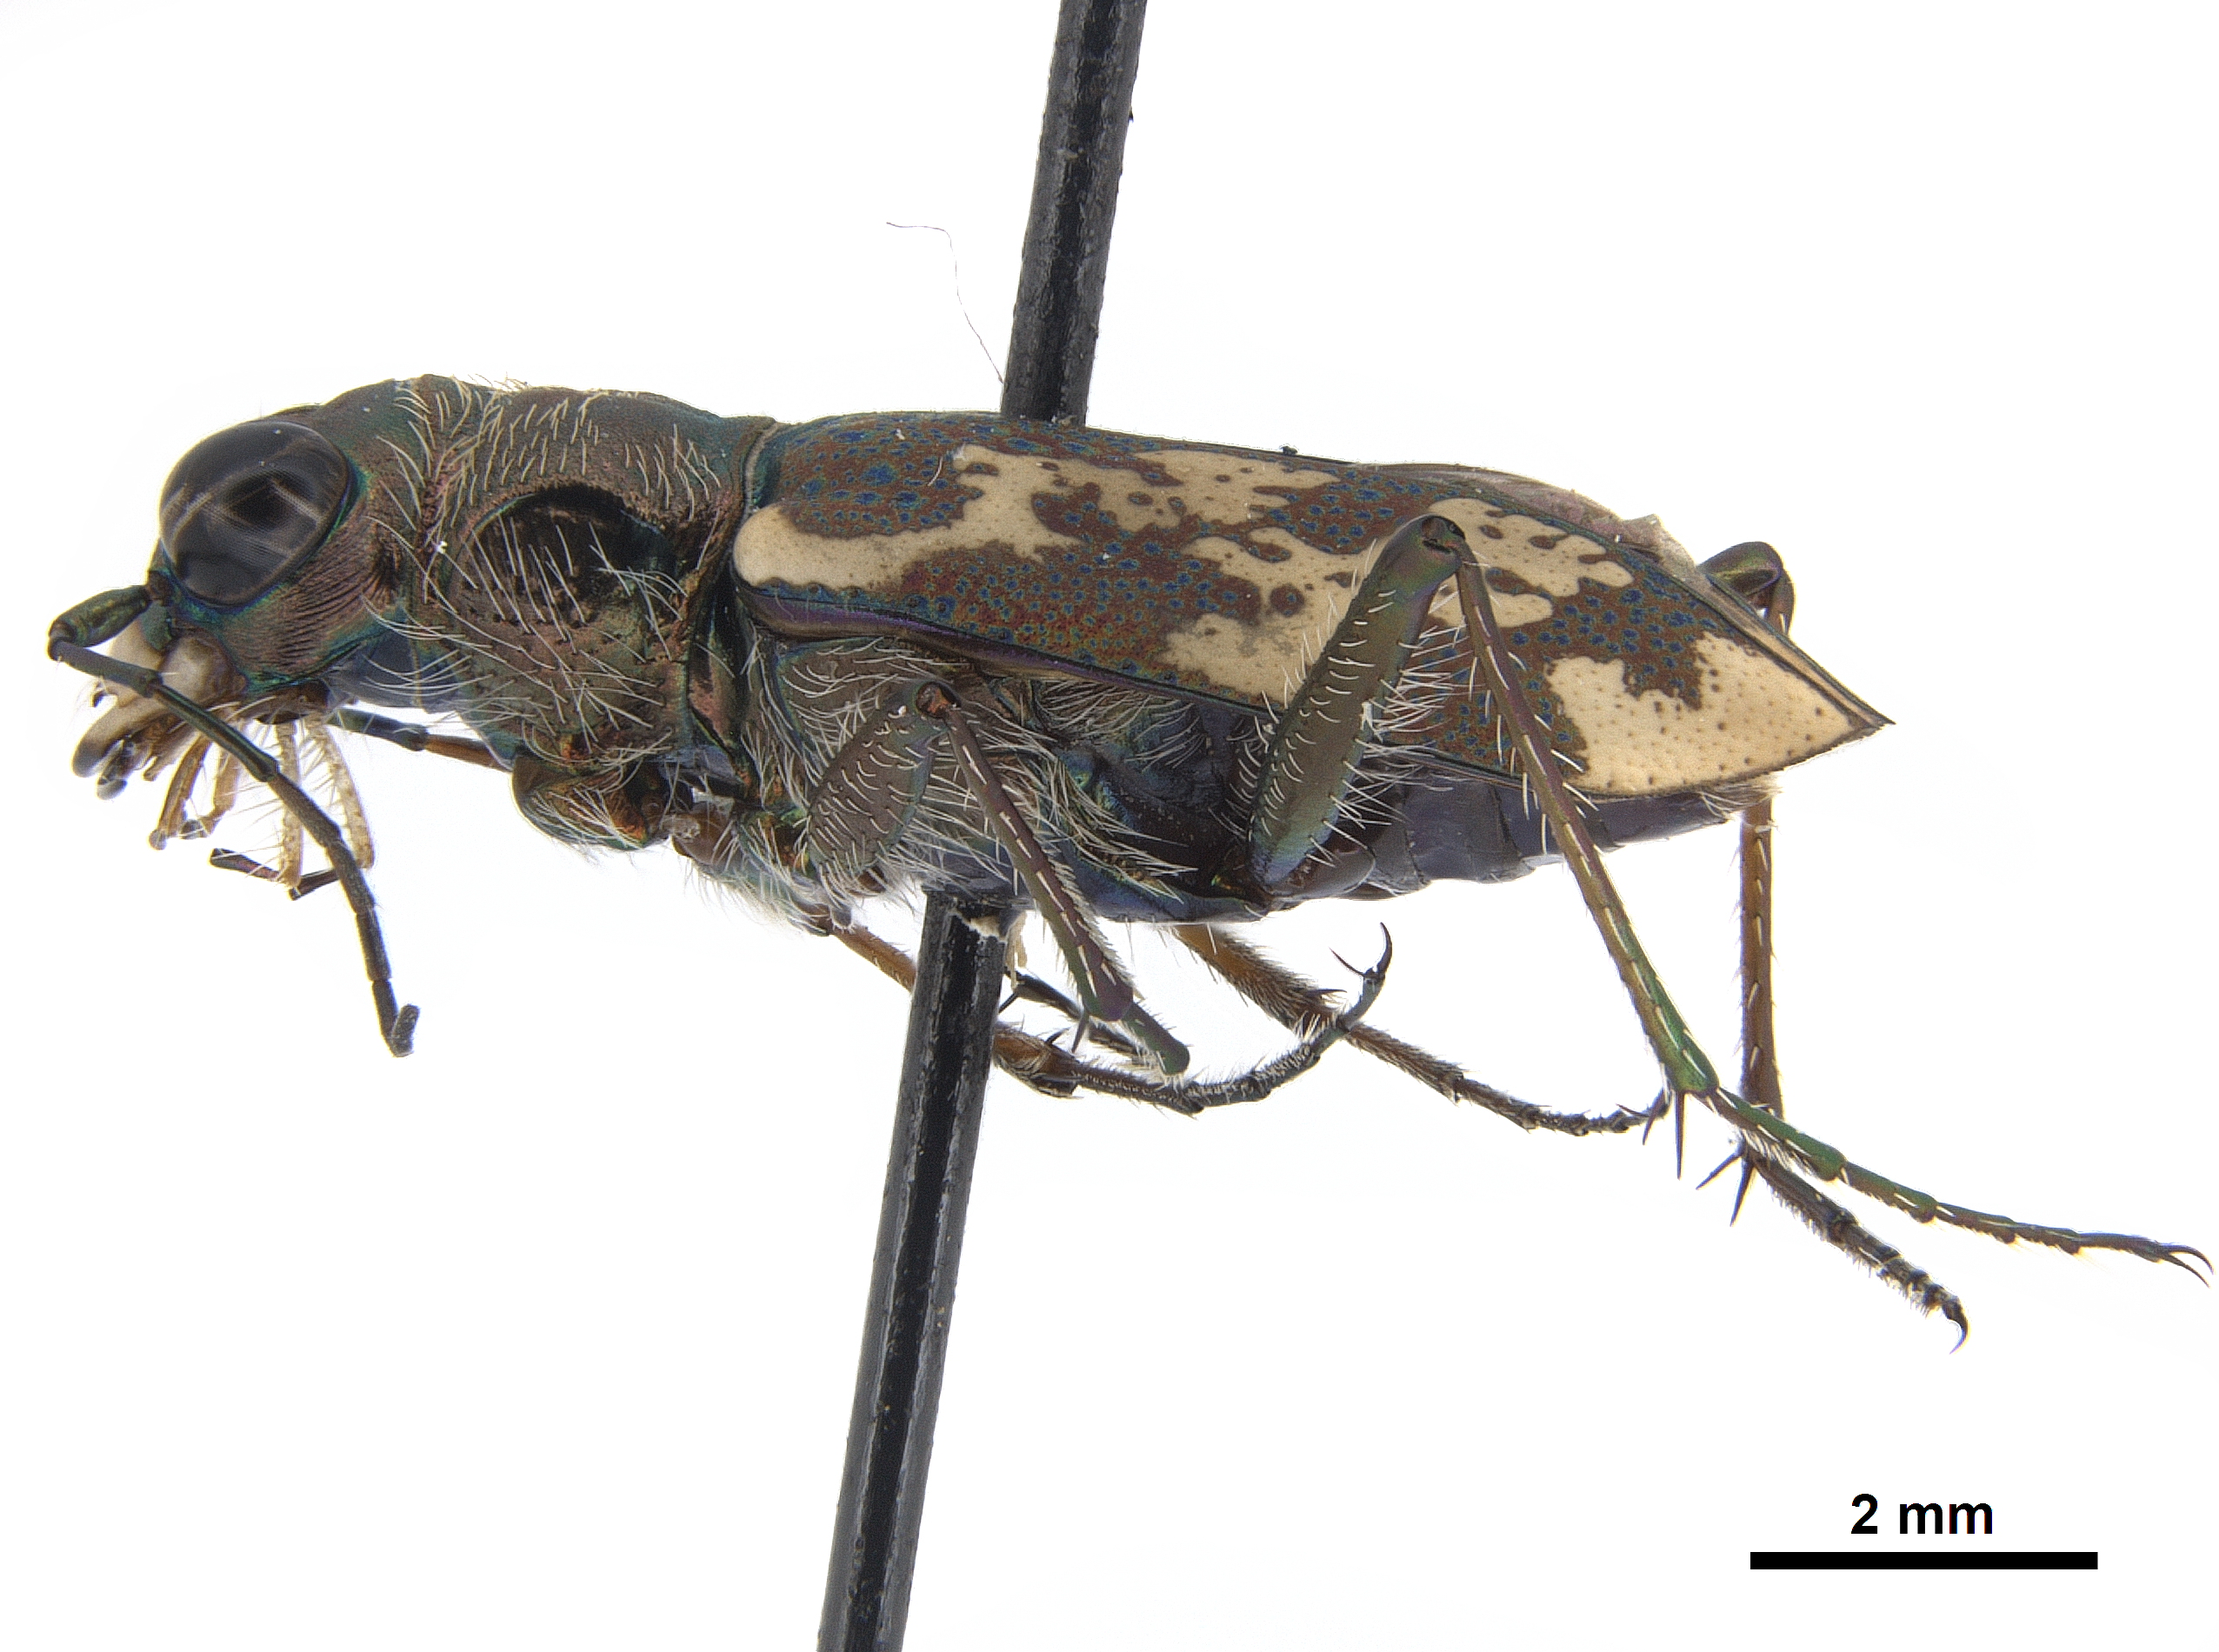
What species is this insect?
Cylindera apiata
